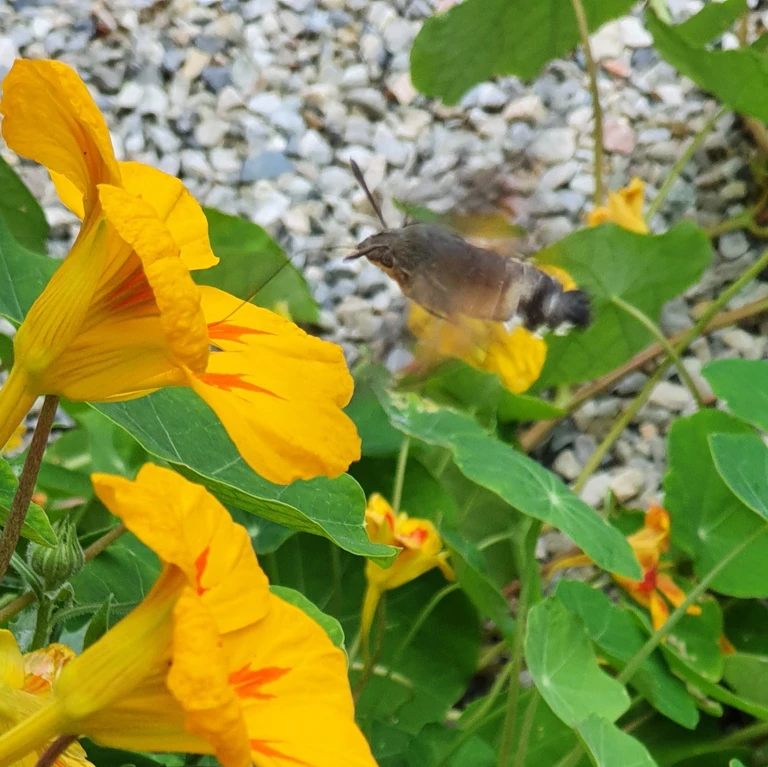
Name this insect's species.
Macroglossum stellatarum
